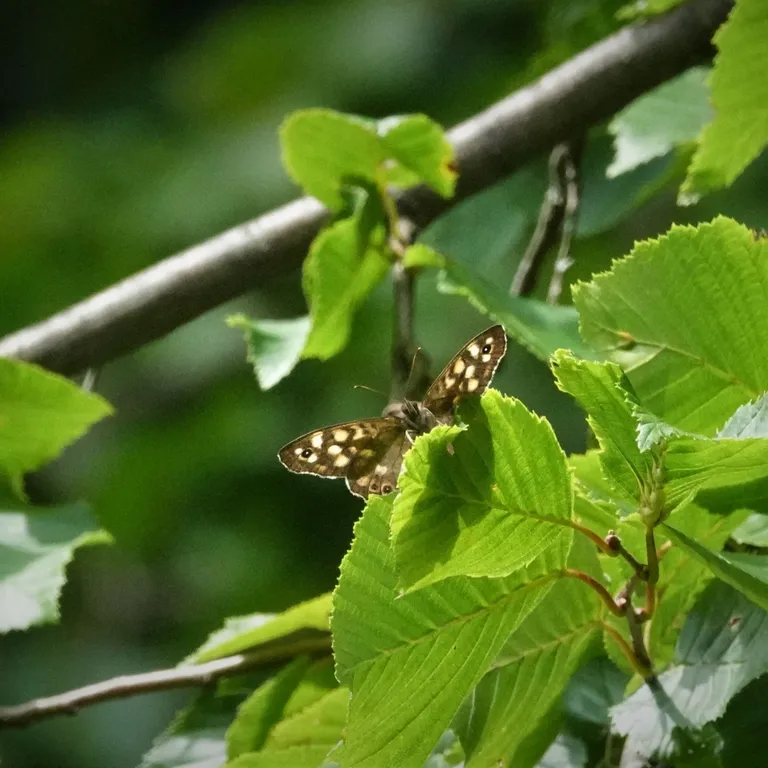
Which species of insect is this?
Pararge aegeria
